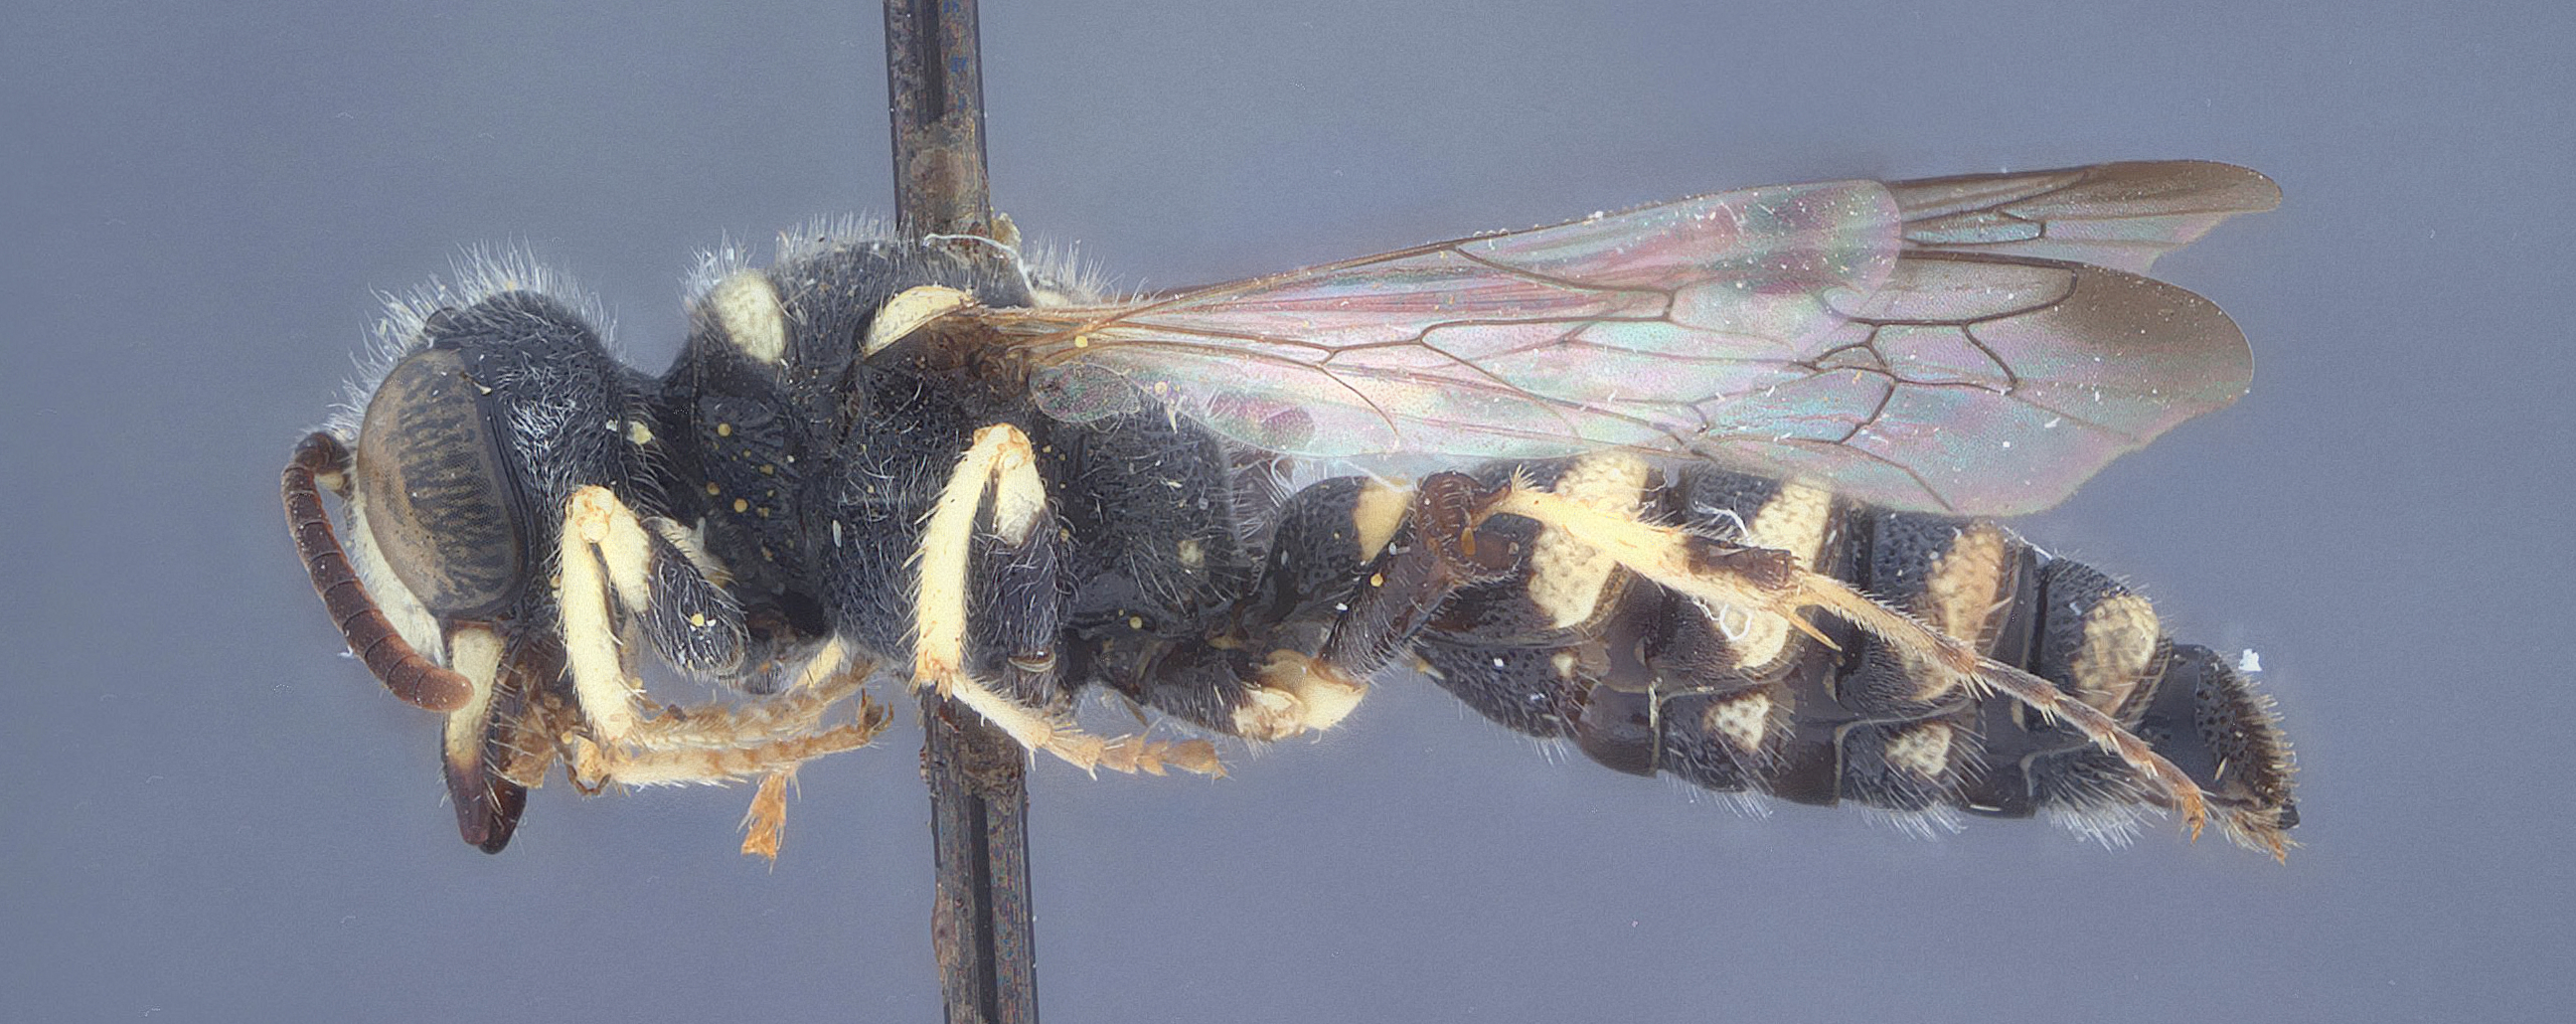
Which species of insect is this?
Eucerceris poculum
